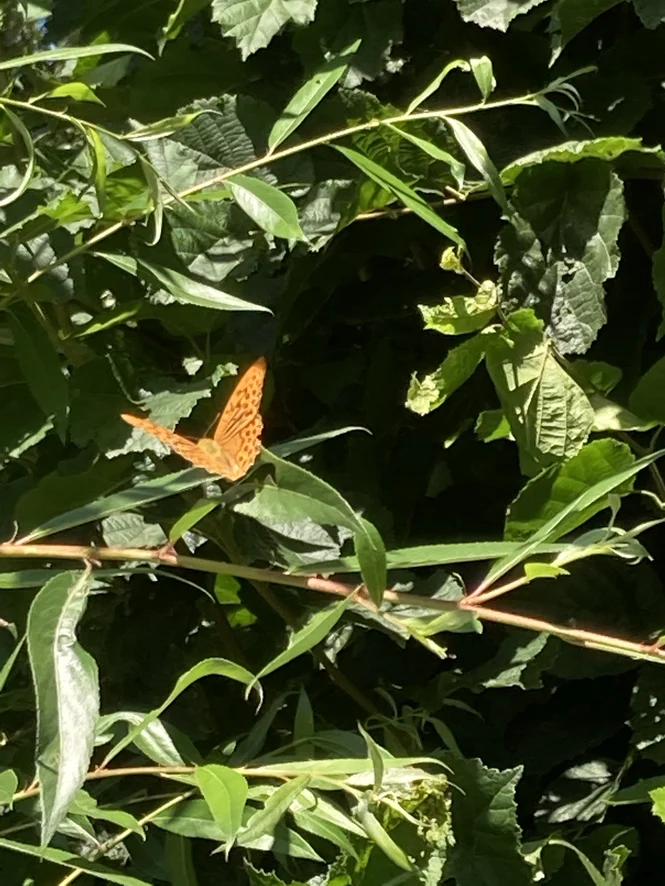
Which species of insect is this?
Argynnis paphia
